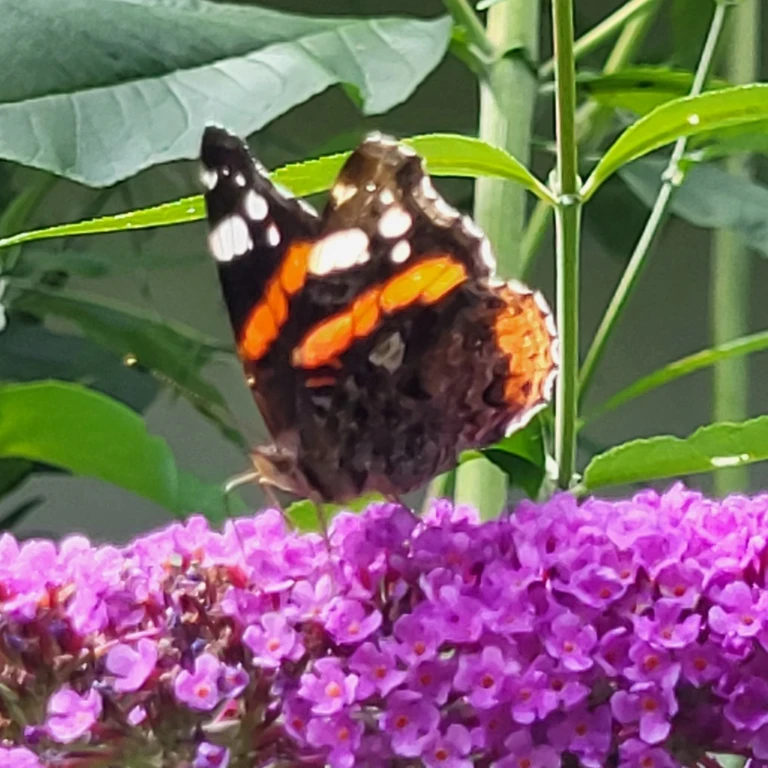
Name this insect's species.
Vanessa atalanta
